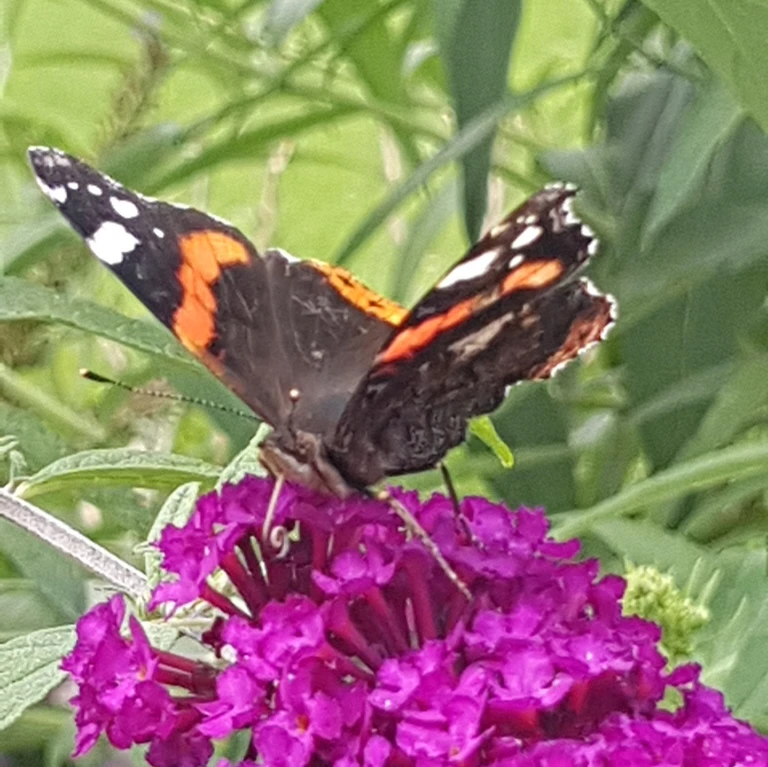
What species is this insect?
Vanessa atalanta
